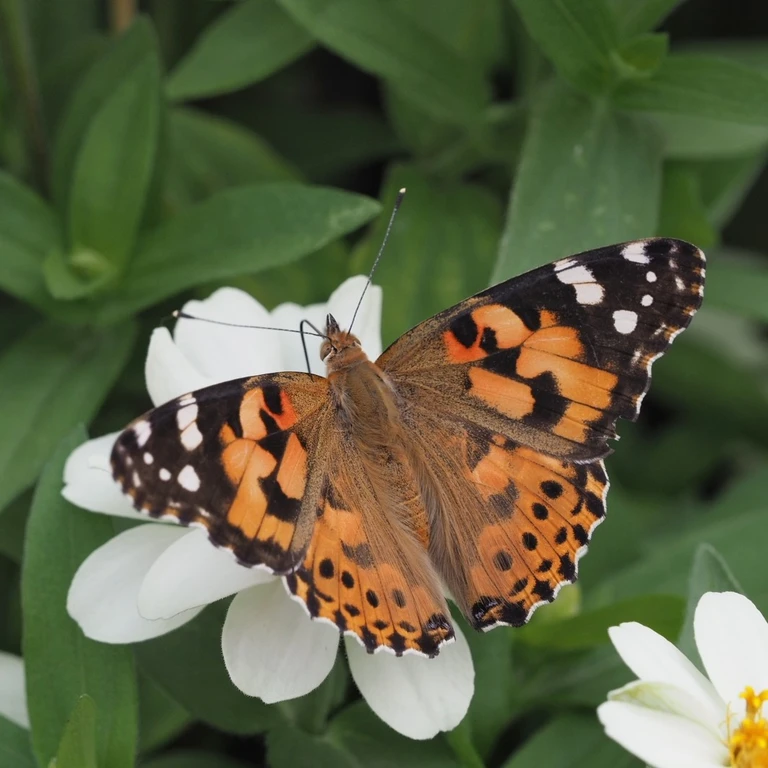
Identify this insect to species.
Vanessa cardui
